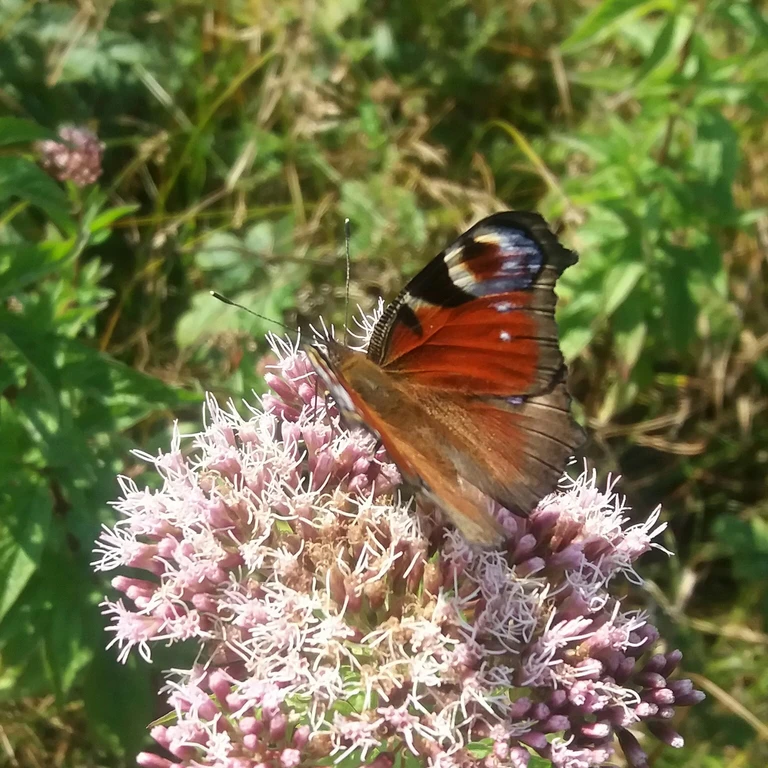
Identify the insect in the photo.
Aglais io
